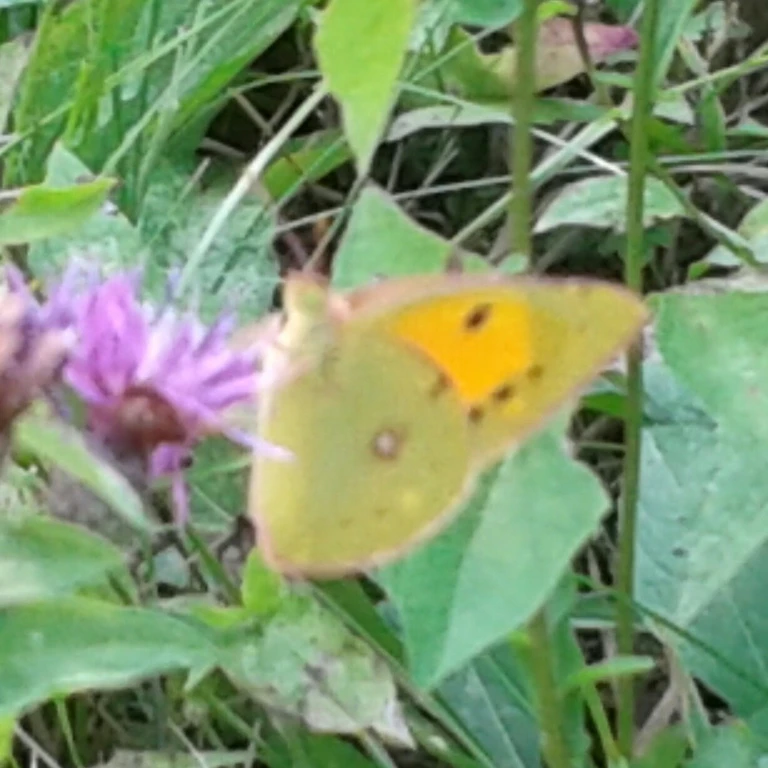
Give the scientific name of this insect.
Colias croceus
